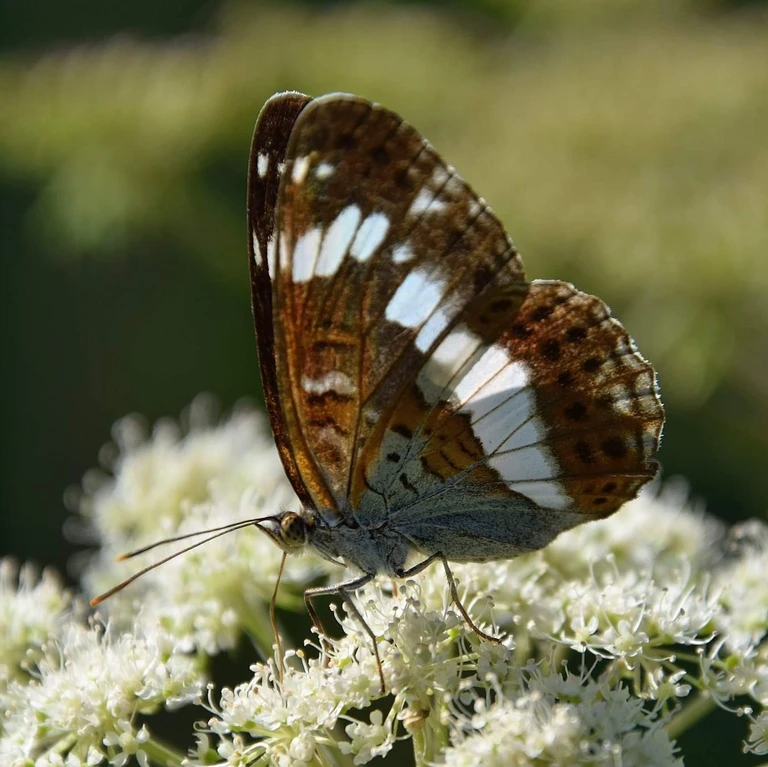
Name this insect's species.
Limenitis camilla (also Ladoga camilla)
